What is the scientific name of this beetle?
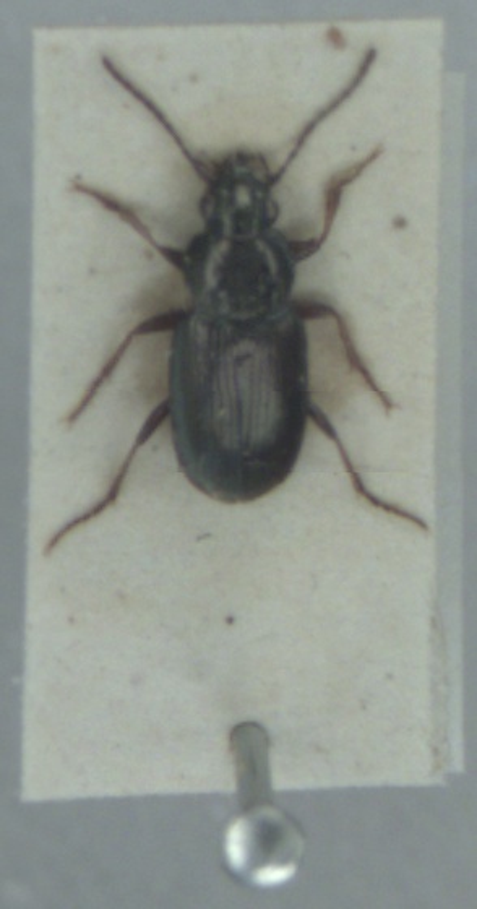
Pogonus chalceus
